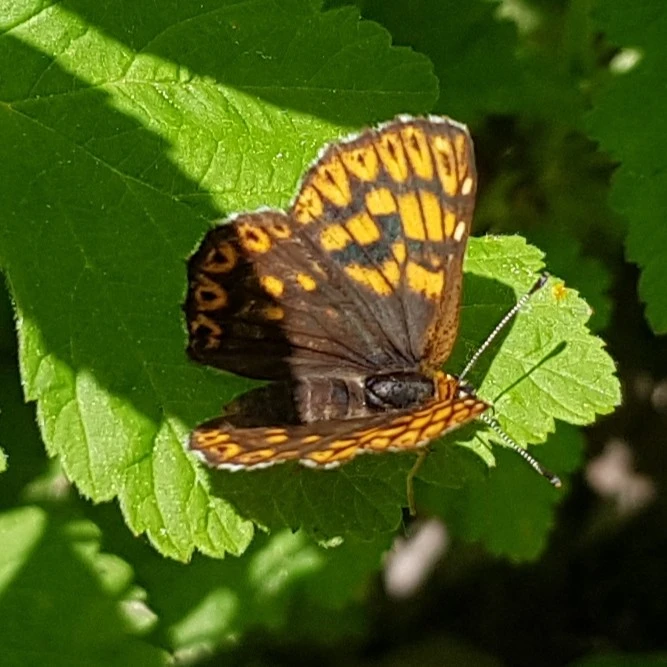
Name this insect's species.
Hamearis lucina
